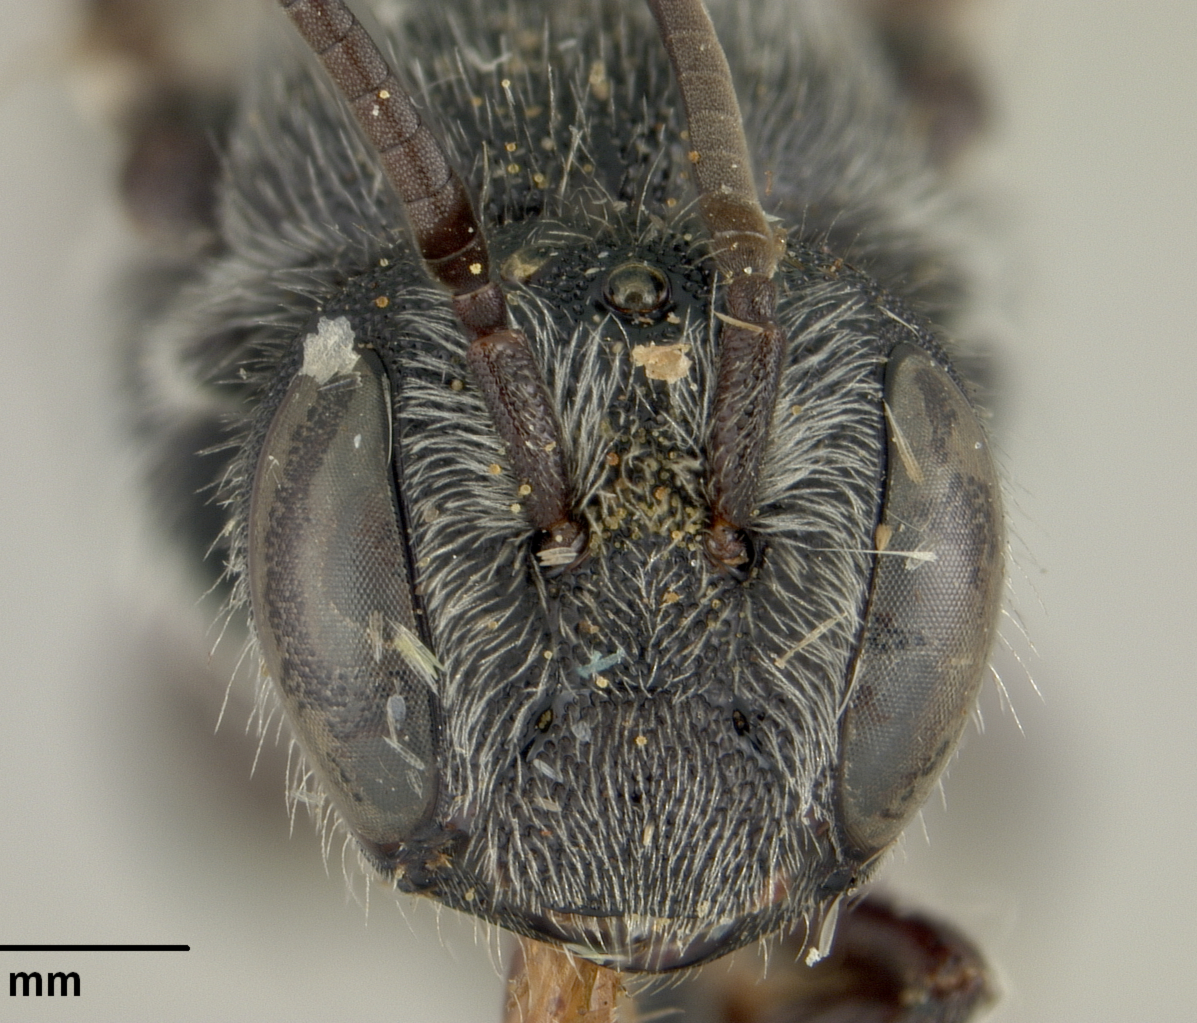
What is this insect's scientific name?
Stelis diversicolor
